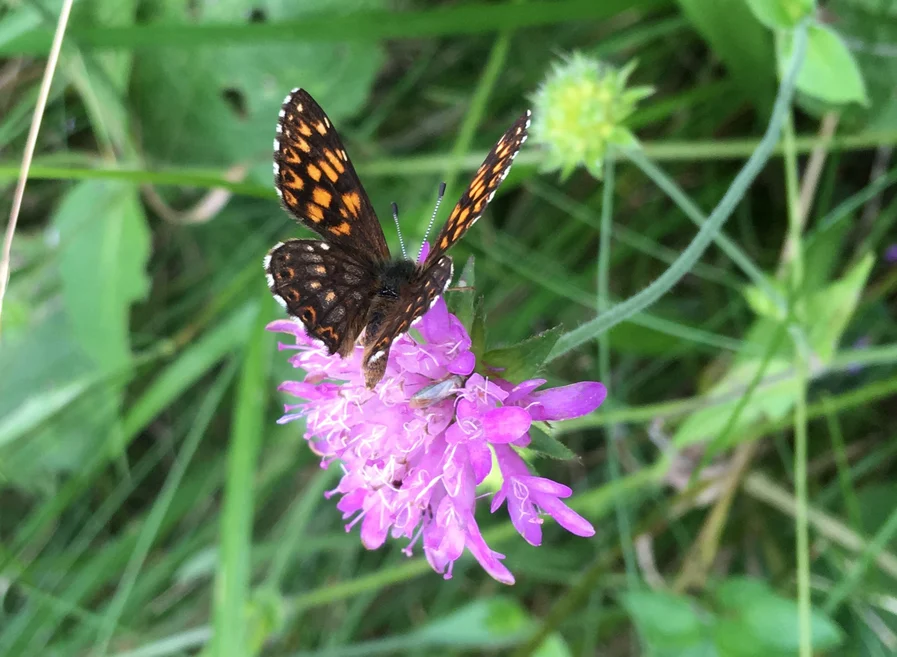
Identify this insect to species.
Hamearis lucina
